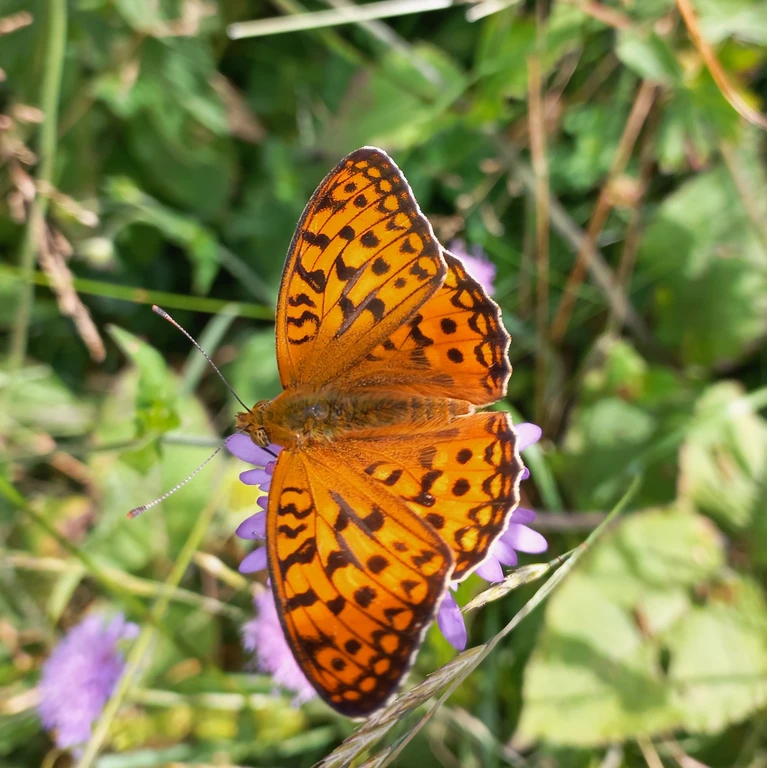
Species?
Fabriciana adippe
